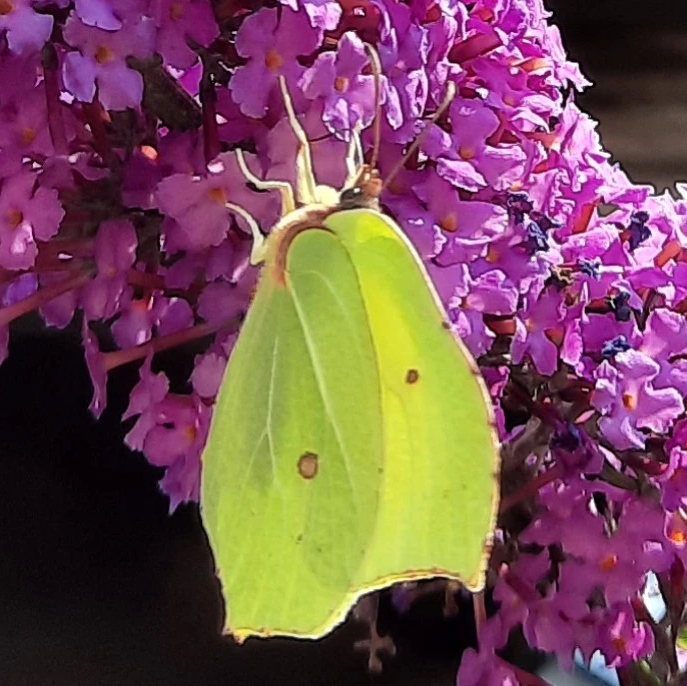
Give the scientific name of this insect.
Gonepteryx rhamni
